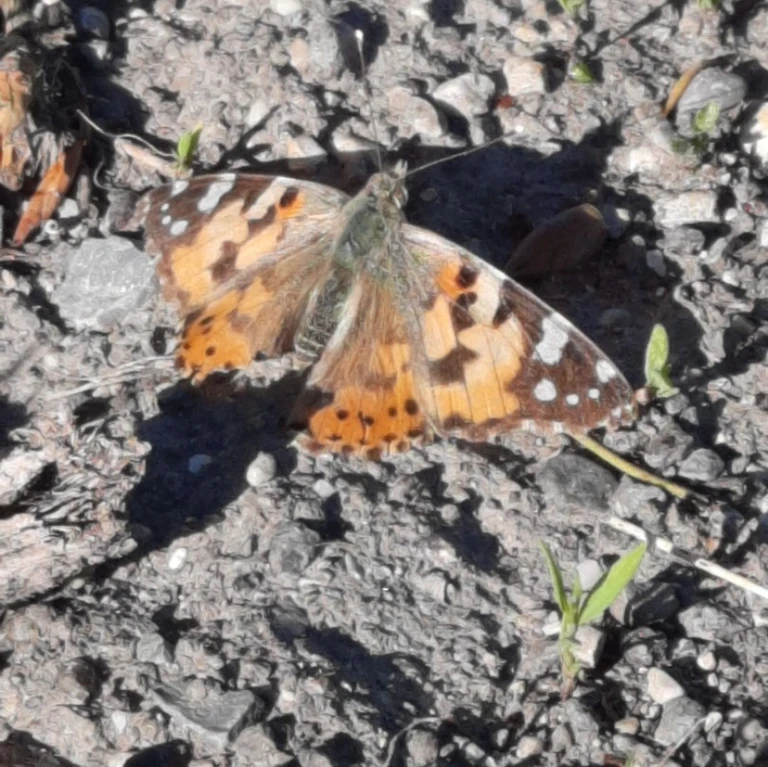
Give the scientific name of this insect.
Vanessa cardui
